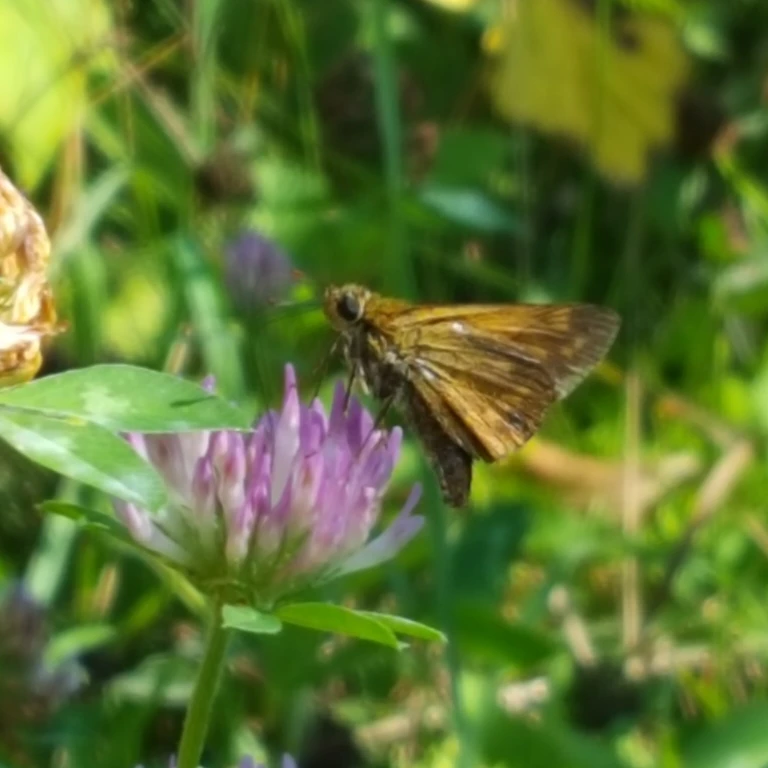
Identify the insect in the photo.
Ochlodes sylvanus (also Ochlodes venata)
